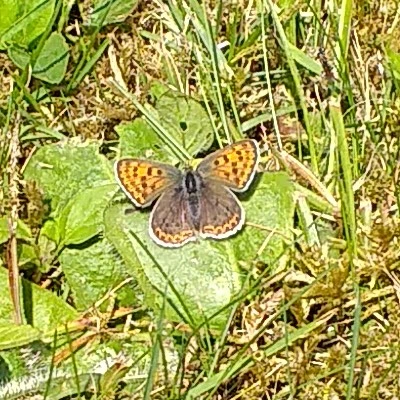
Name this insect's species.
Lycaena tityrus (also Loweia tityrus)
